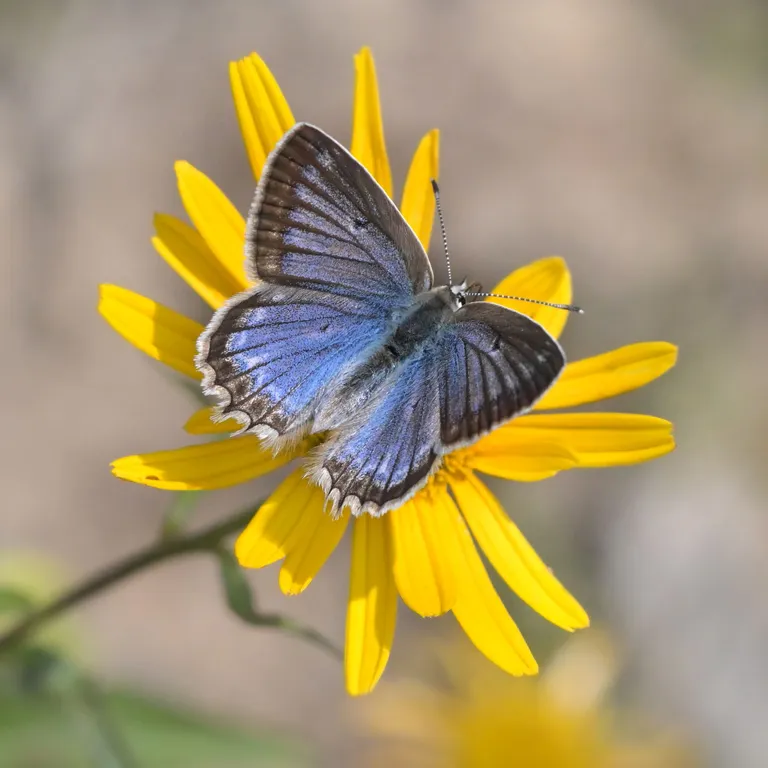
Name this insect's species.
Polyommatus daphnis
